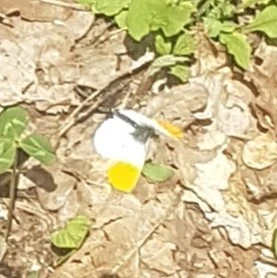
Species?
Anthocharis cardamines
